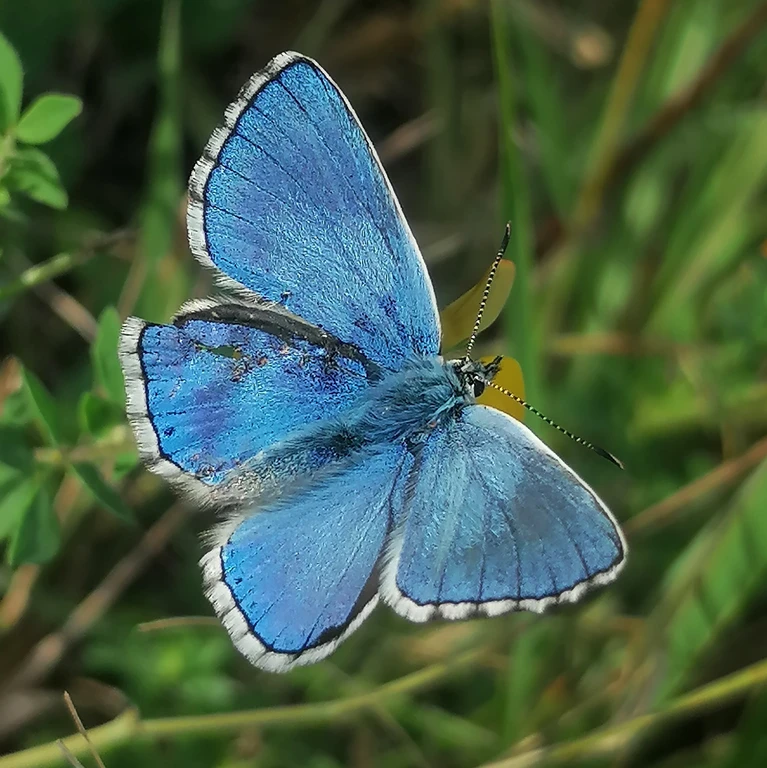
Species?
Lysandra bellargus
